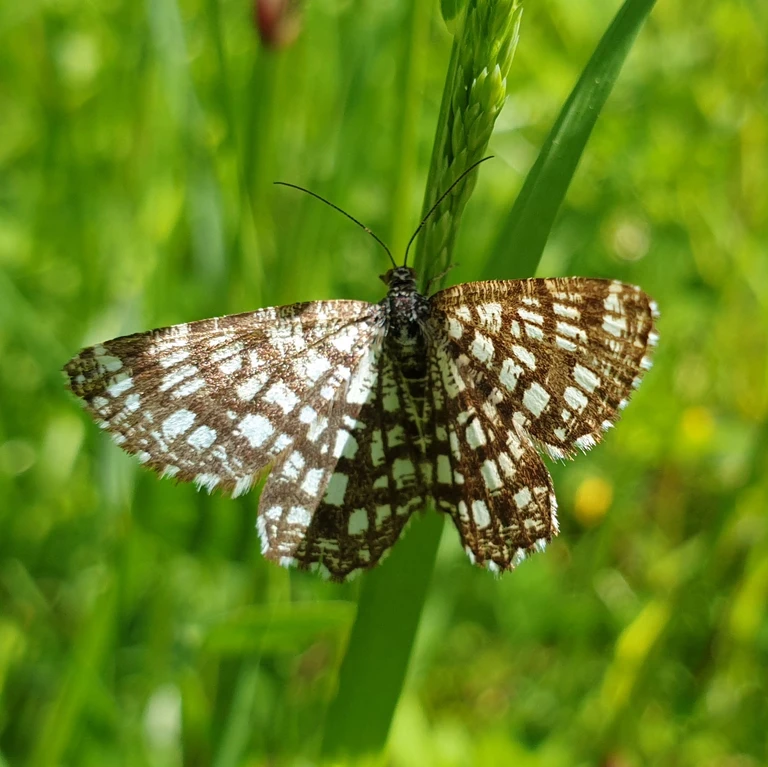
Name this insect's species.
Chiasmia clathrata
